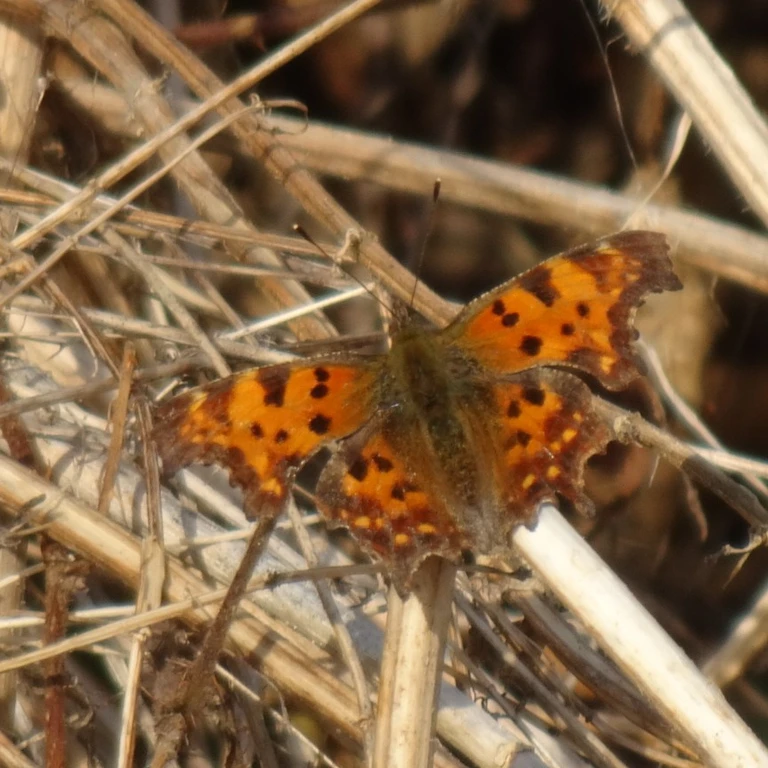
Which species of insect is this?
Polygonia c-album
